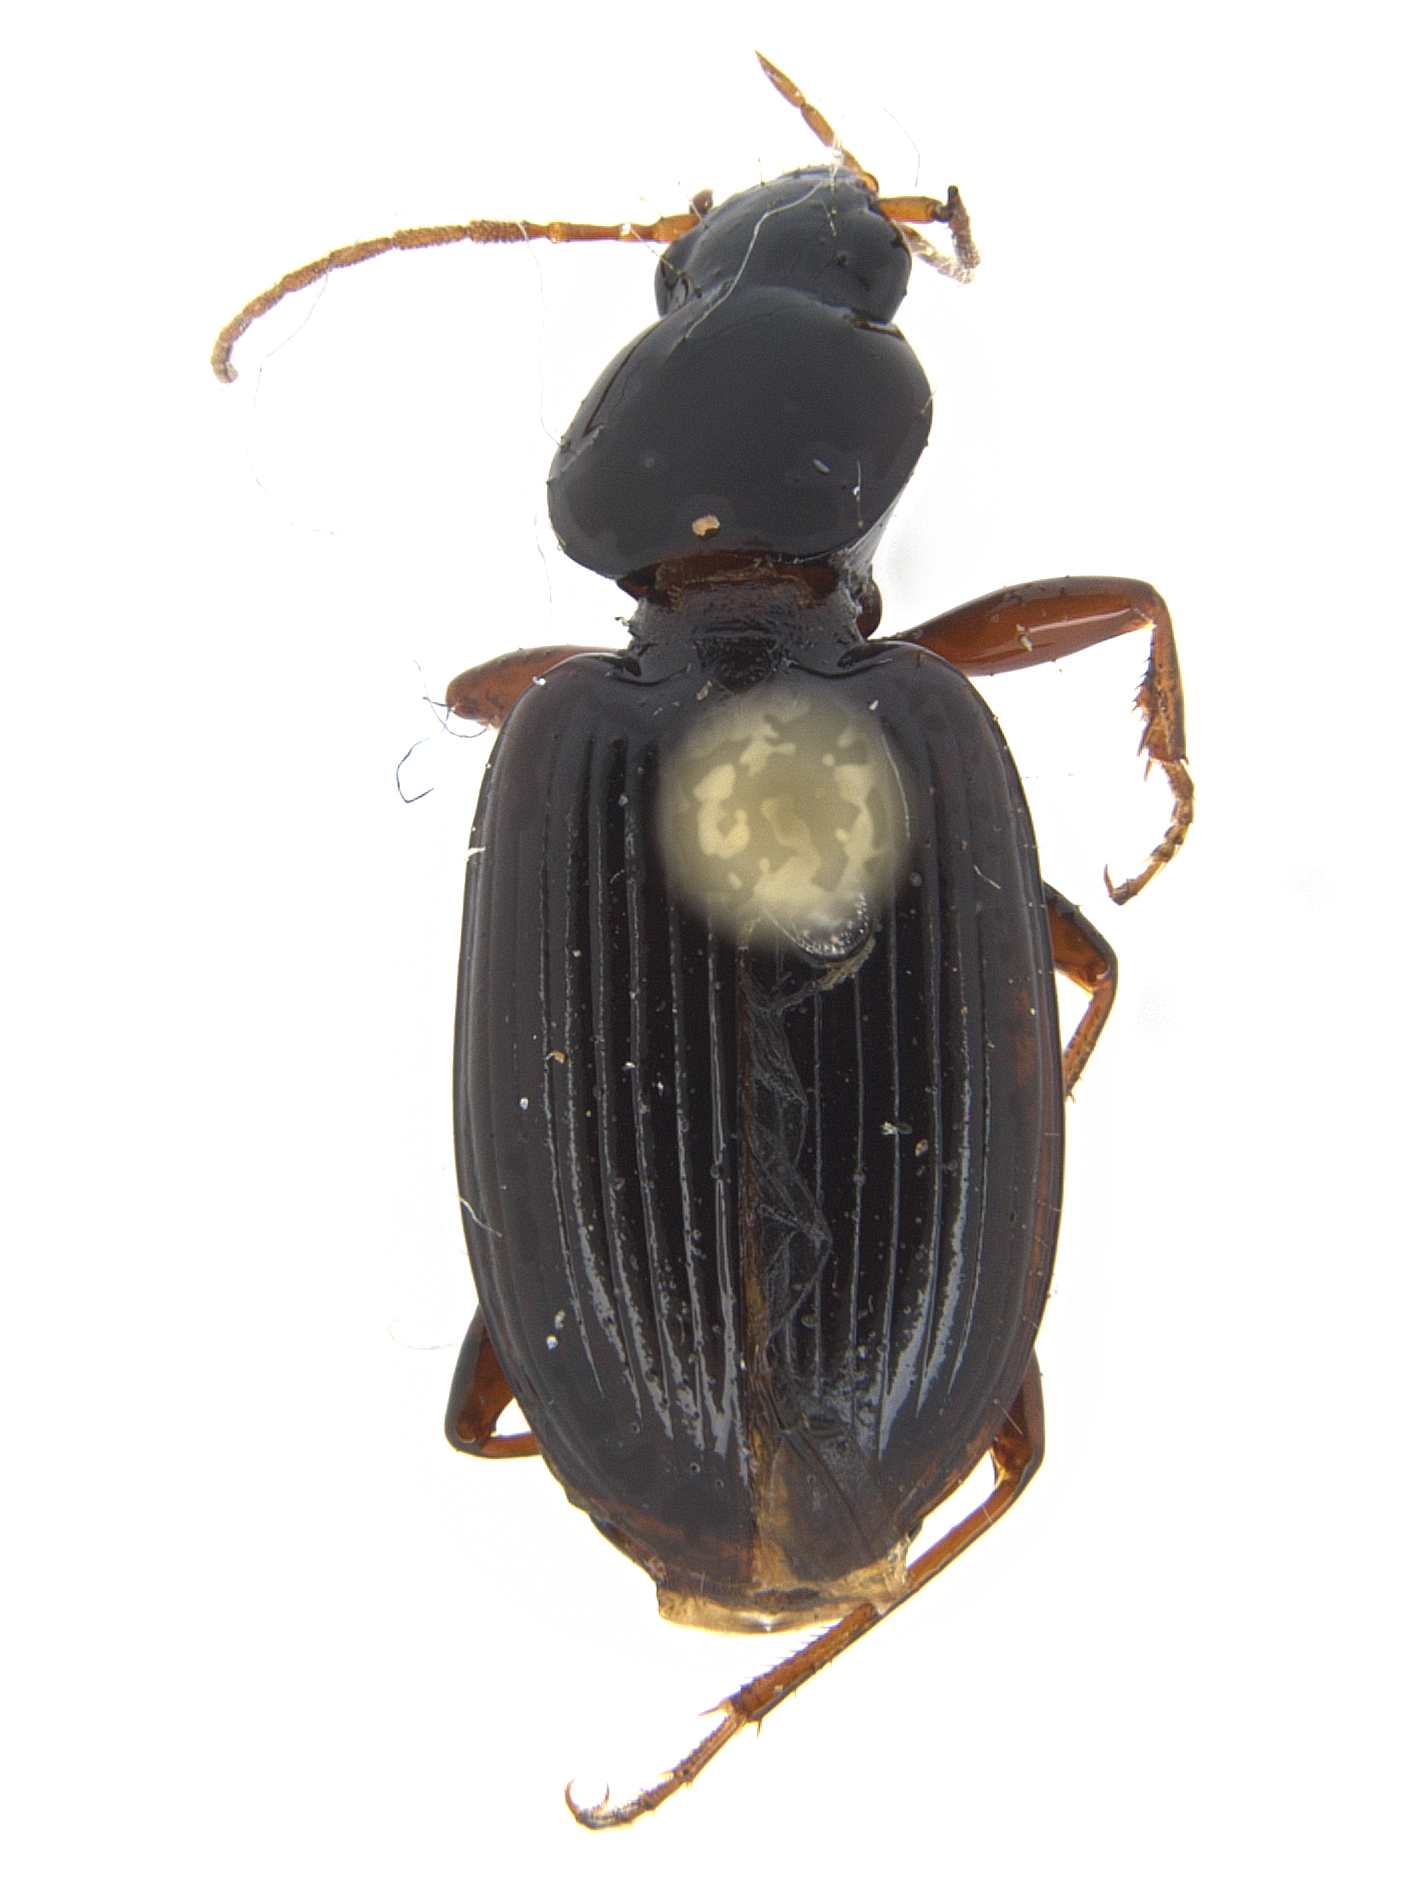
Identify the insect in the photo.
Agonum punctiforme
